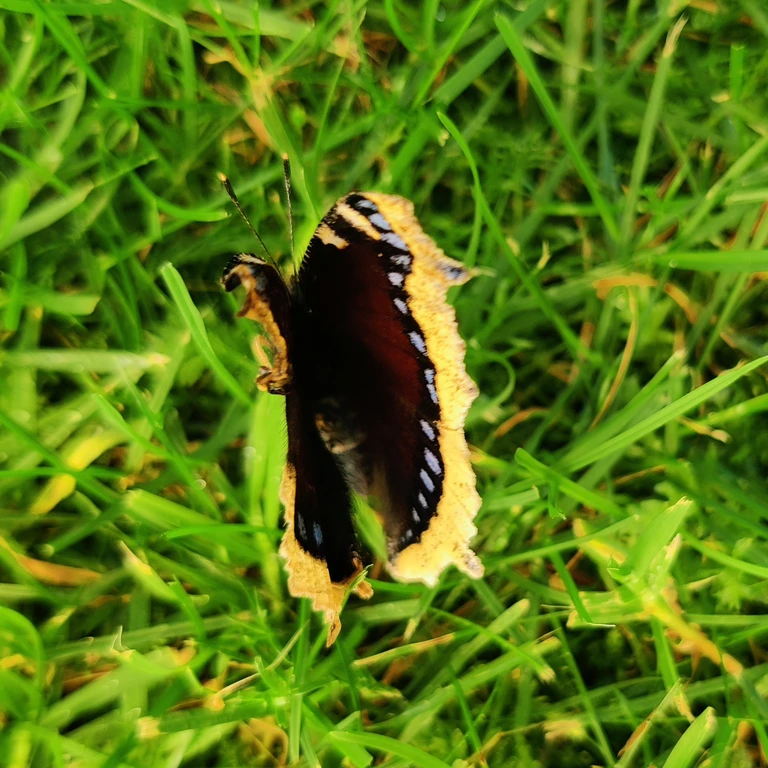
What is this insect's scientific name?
Nymphalis antiopa
